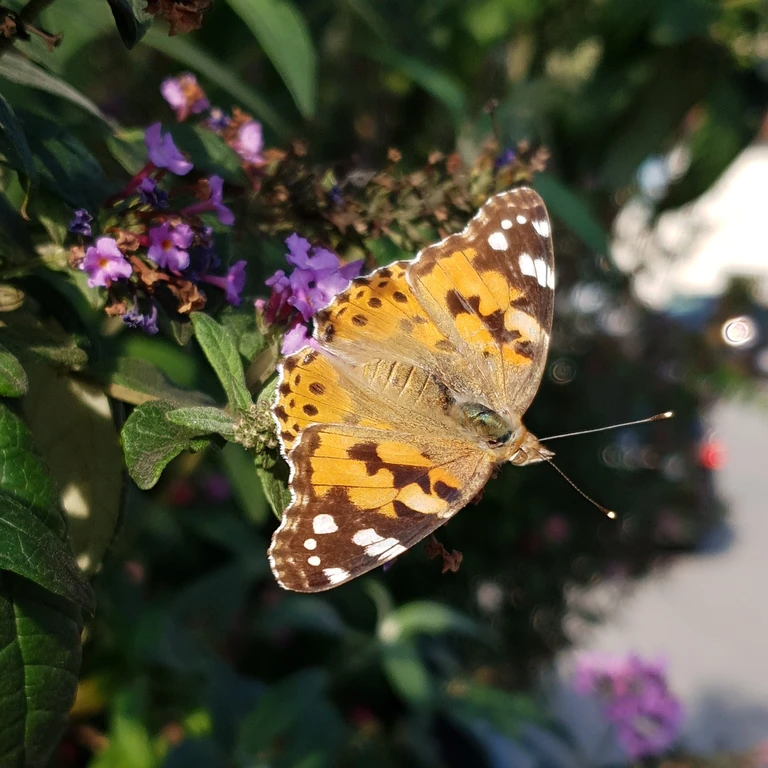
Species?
Vanessa cardui
